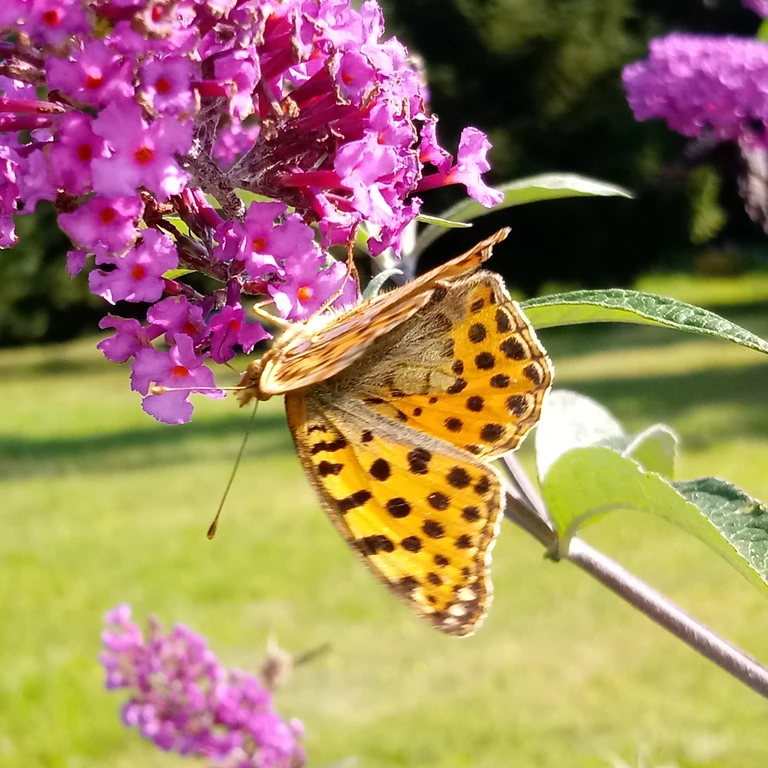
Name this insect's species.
Issoria lathonia
